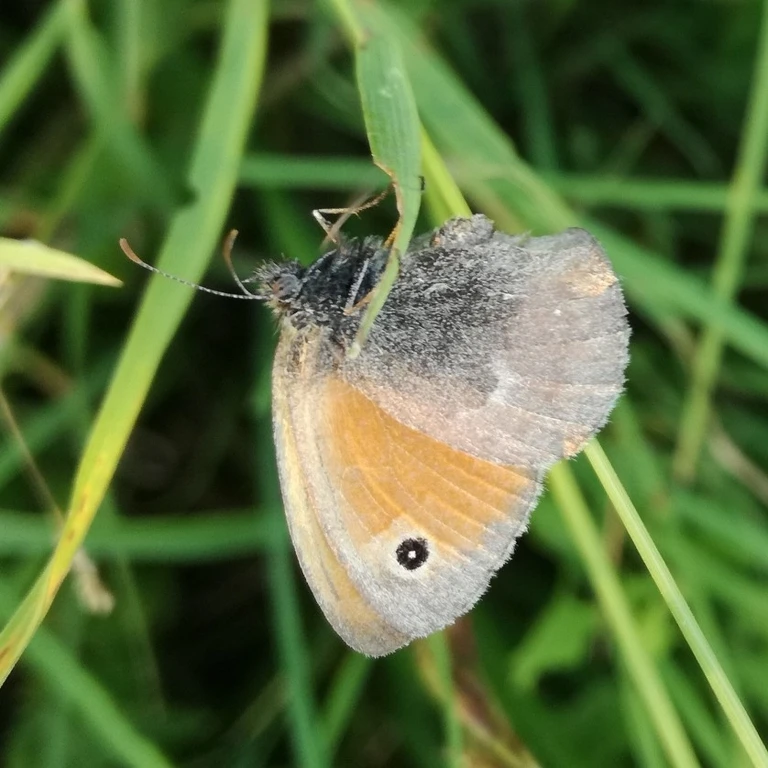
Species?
Coenonympha pamphilus
